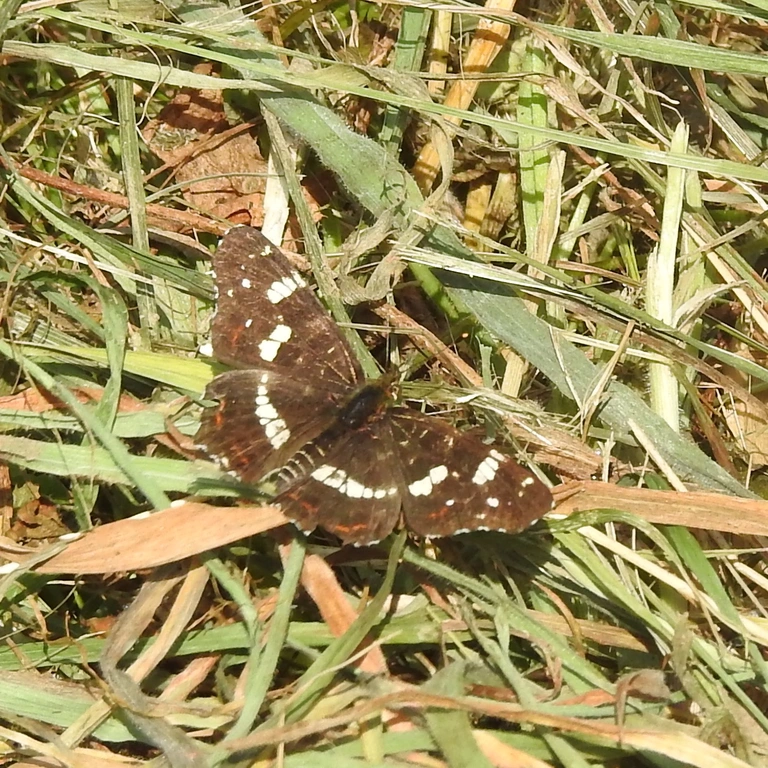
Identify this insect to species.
Araschnia levana
